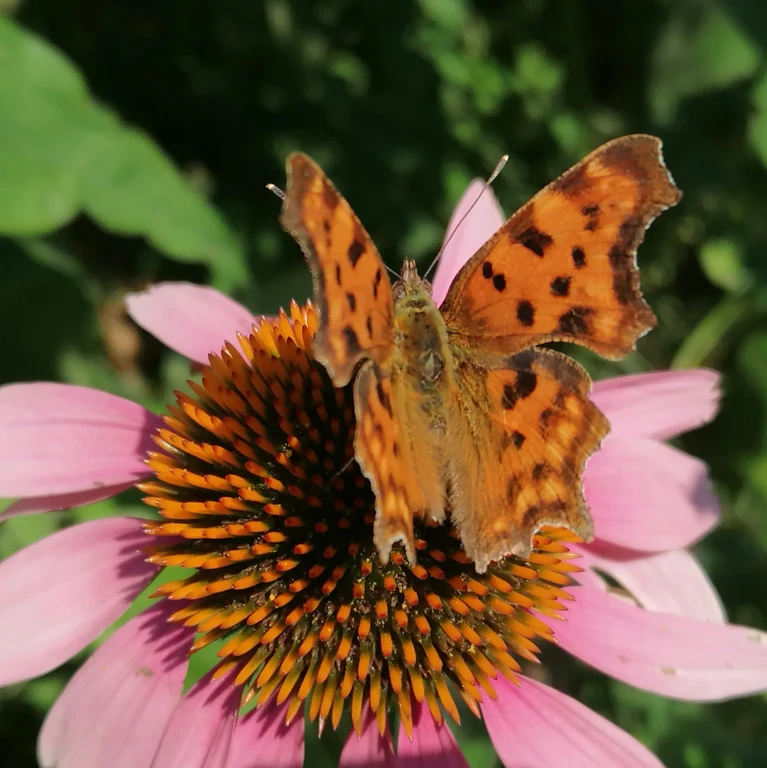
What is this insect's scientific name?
Polygonia c-album
